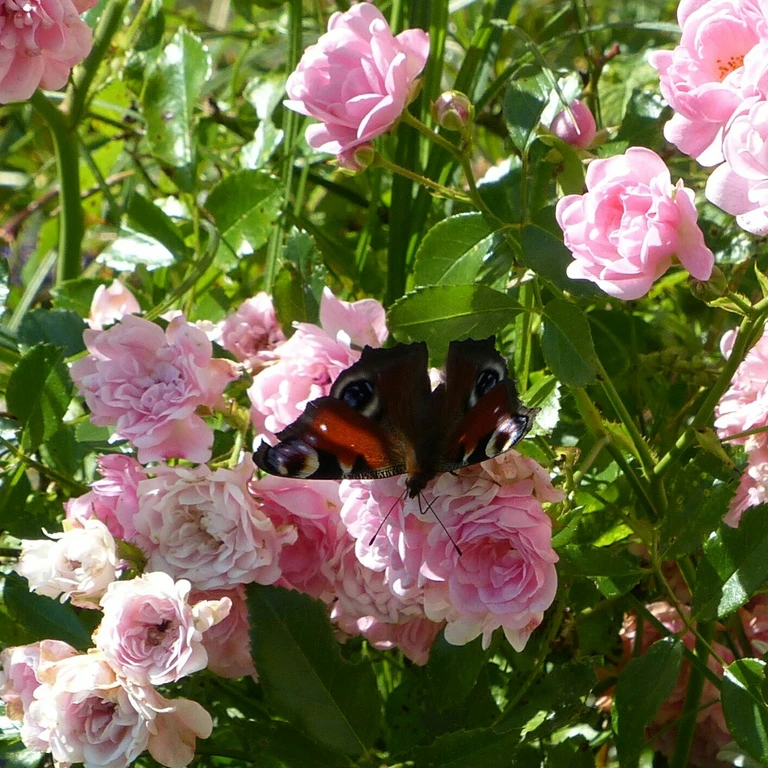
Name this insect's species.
Aglais io
